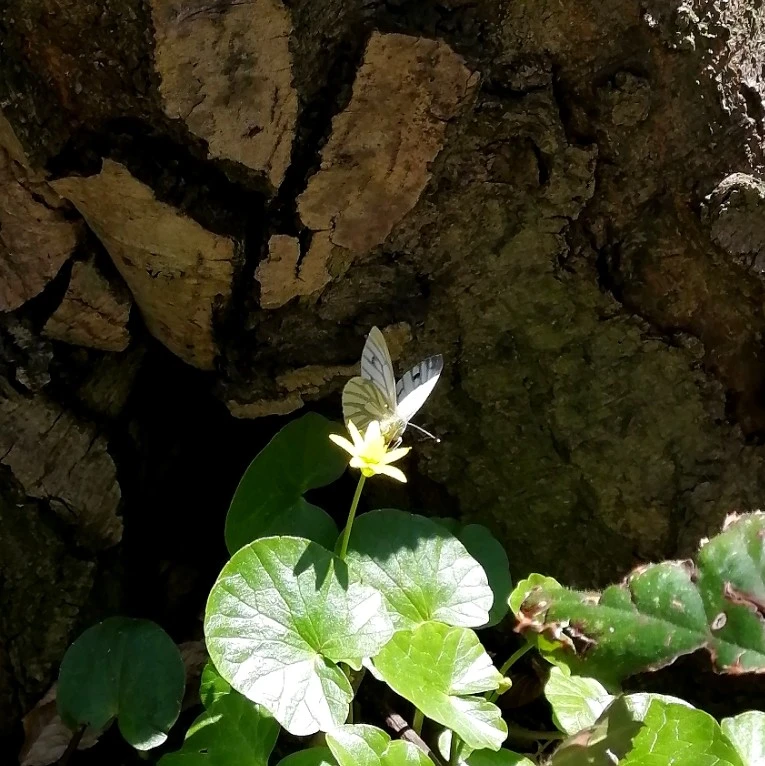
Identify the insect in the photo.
Pieris napi
